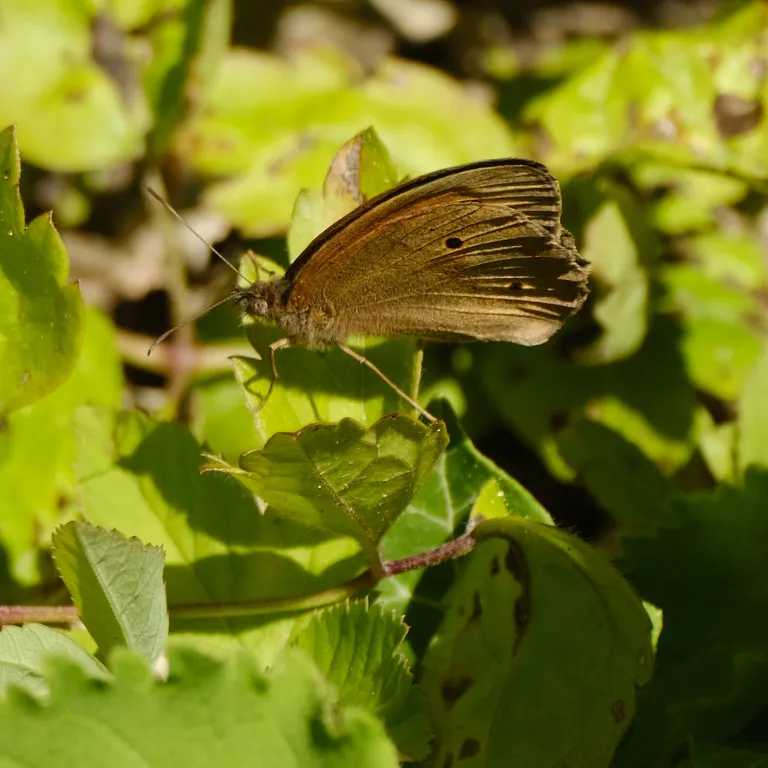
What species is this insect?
Maniola jurtina
